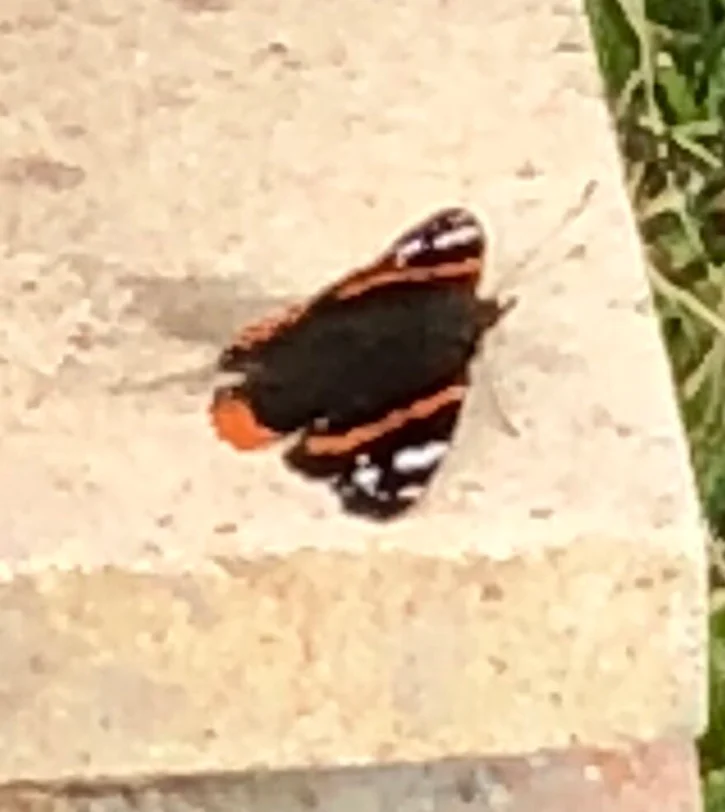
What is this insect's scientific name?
Vanessa atalanta
